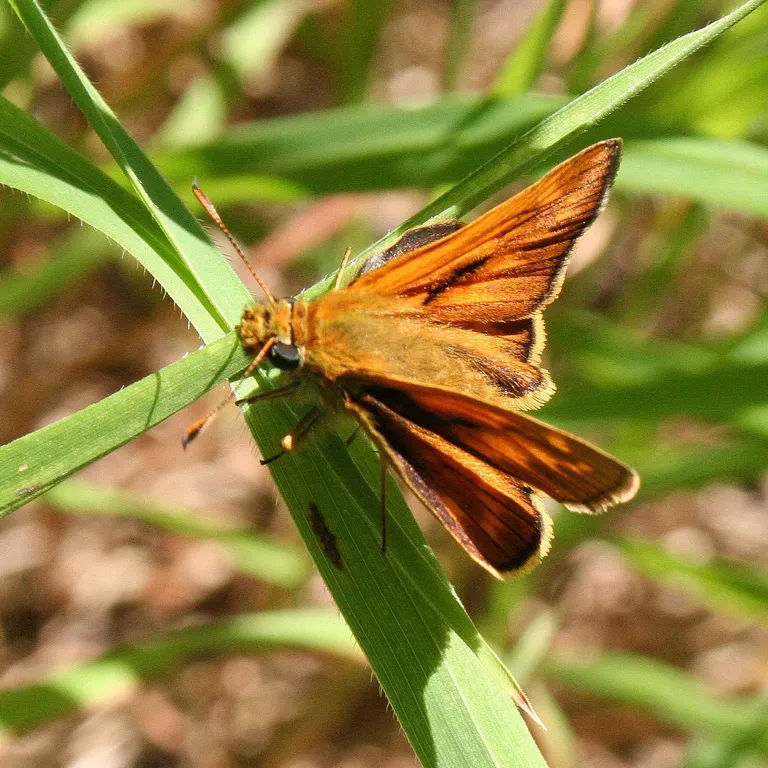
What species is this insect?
Ochlodes sylvanus (also Ochlodes venata)
